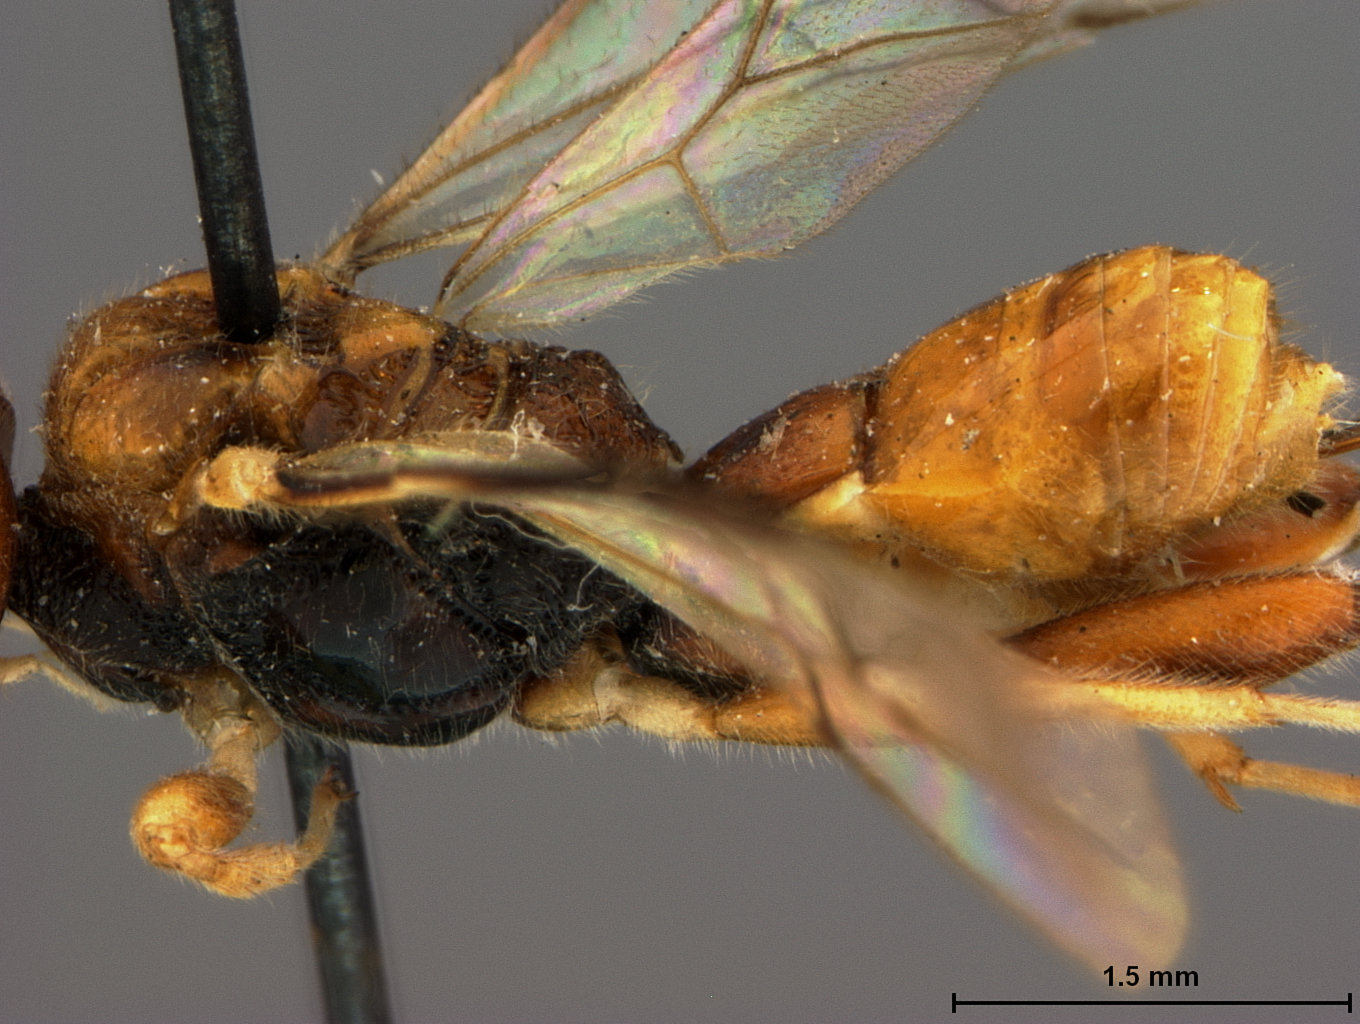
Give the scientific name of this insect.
Schauinslandia femoratus
